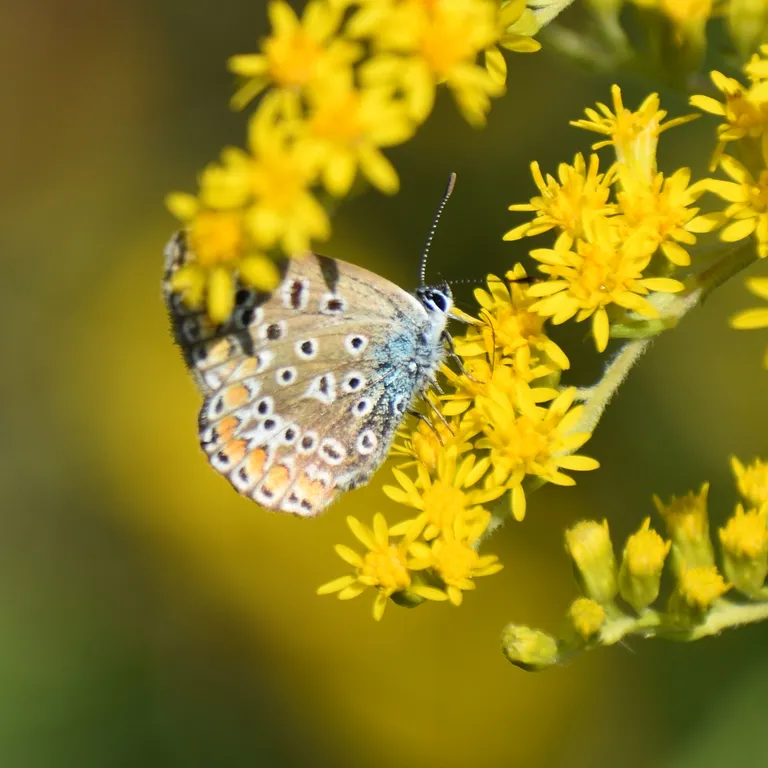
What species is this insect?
Polyommatus icarus
